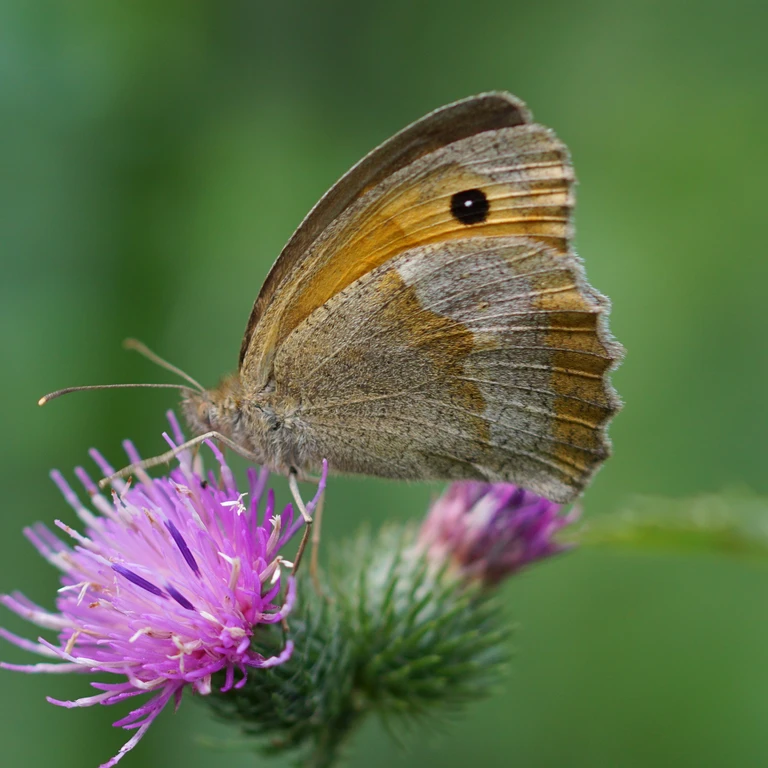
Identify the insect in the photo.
Maniola jurtina
